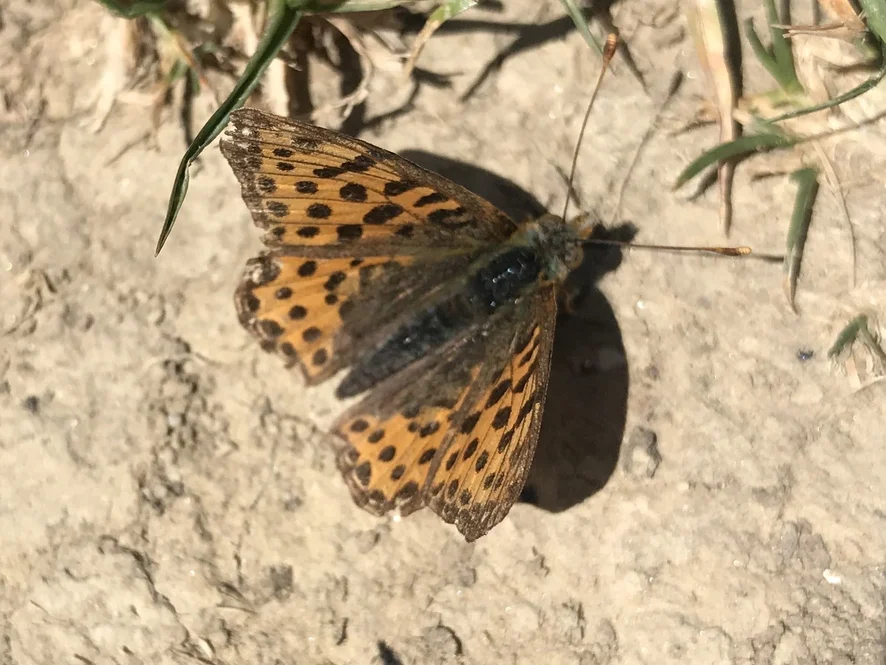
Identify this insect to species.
Issoria lathonia
